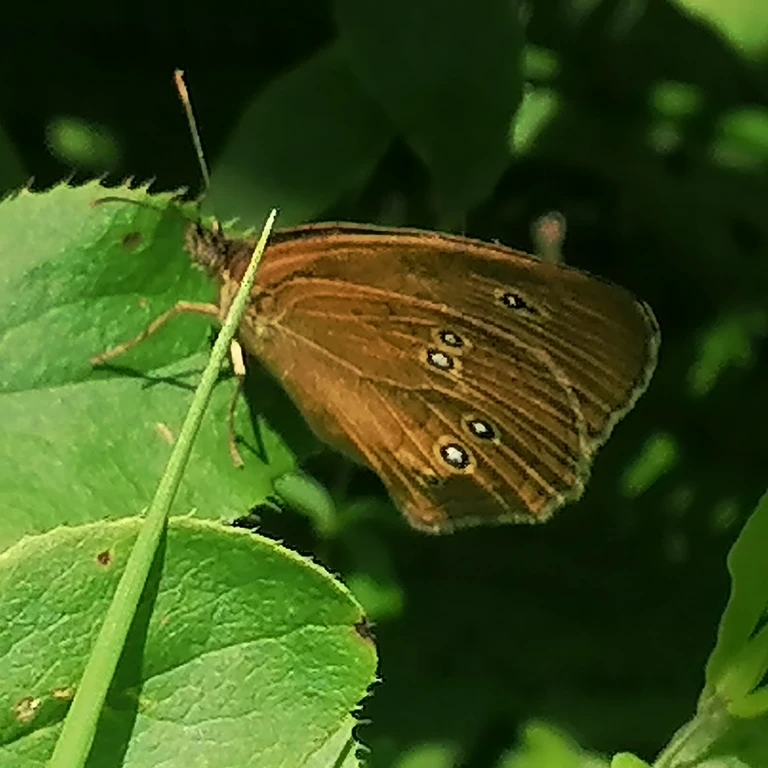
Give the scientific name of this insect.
Aphantopus hyperantus
